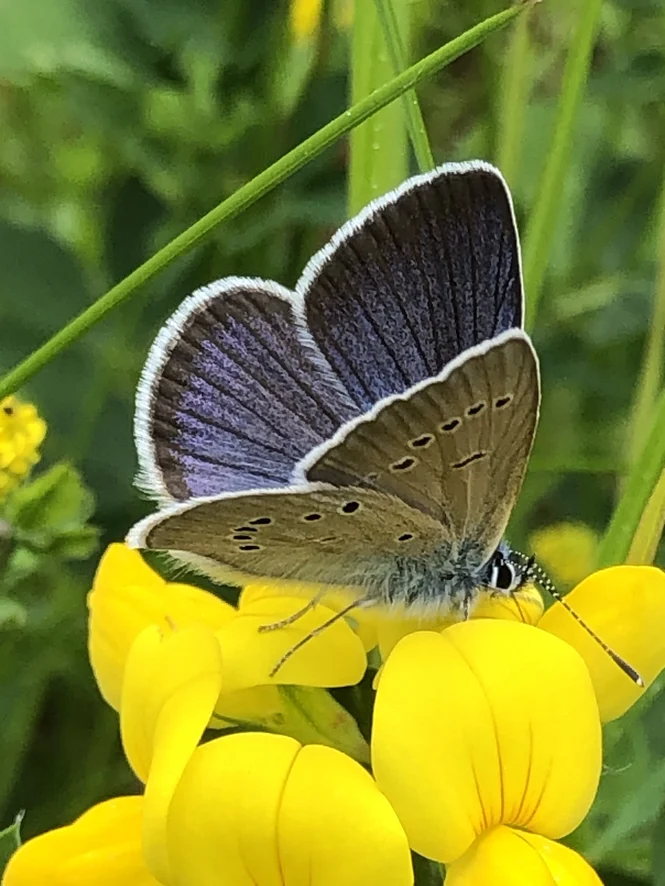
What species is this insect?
Cyaniris semiargus
